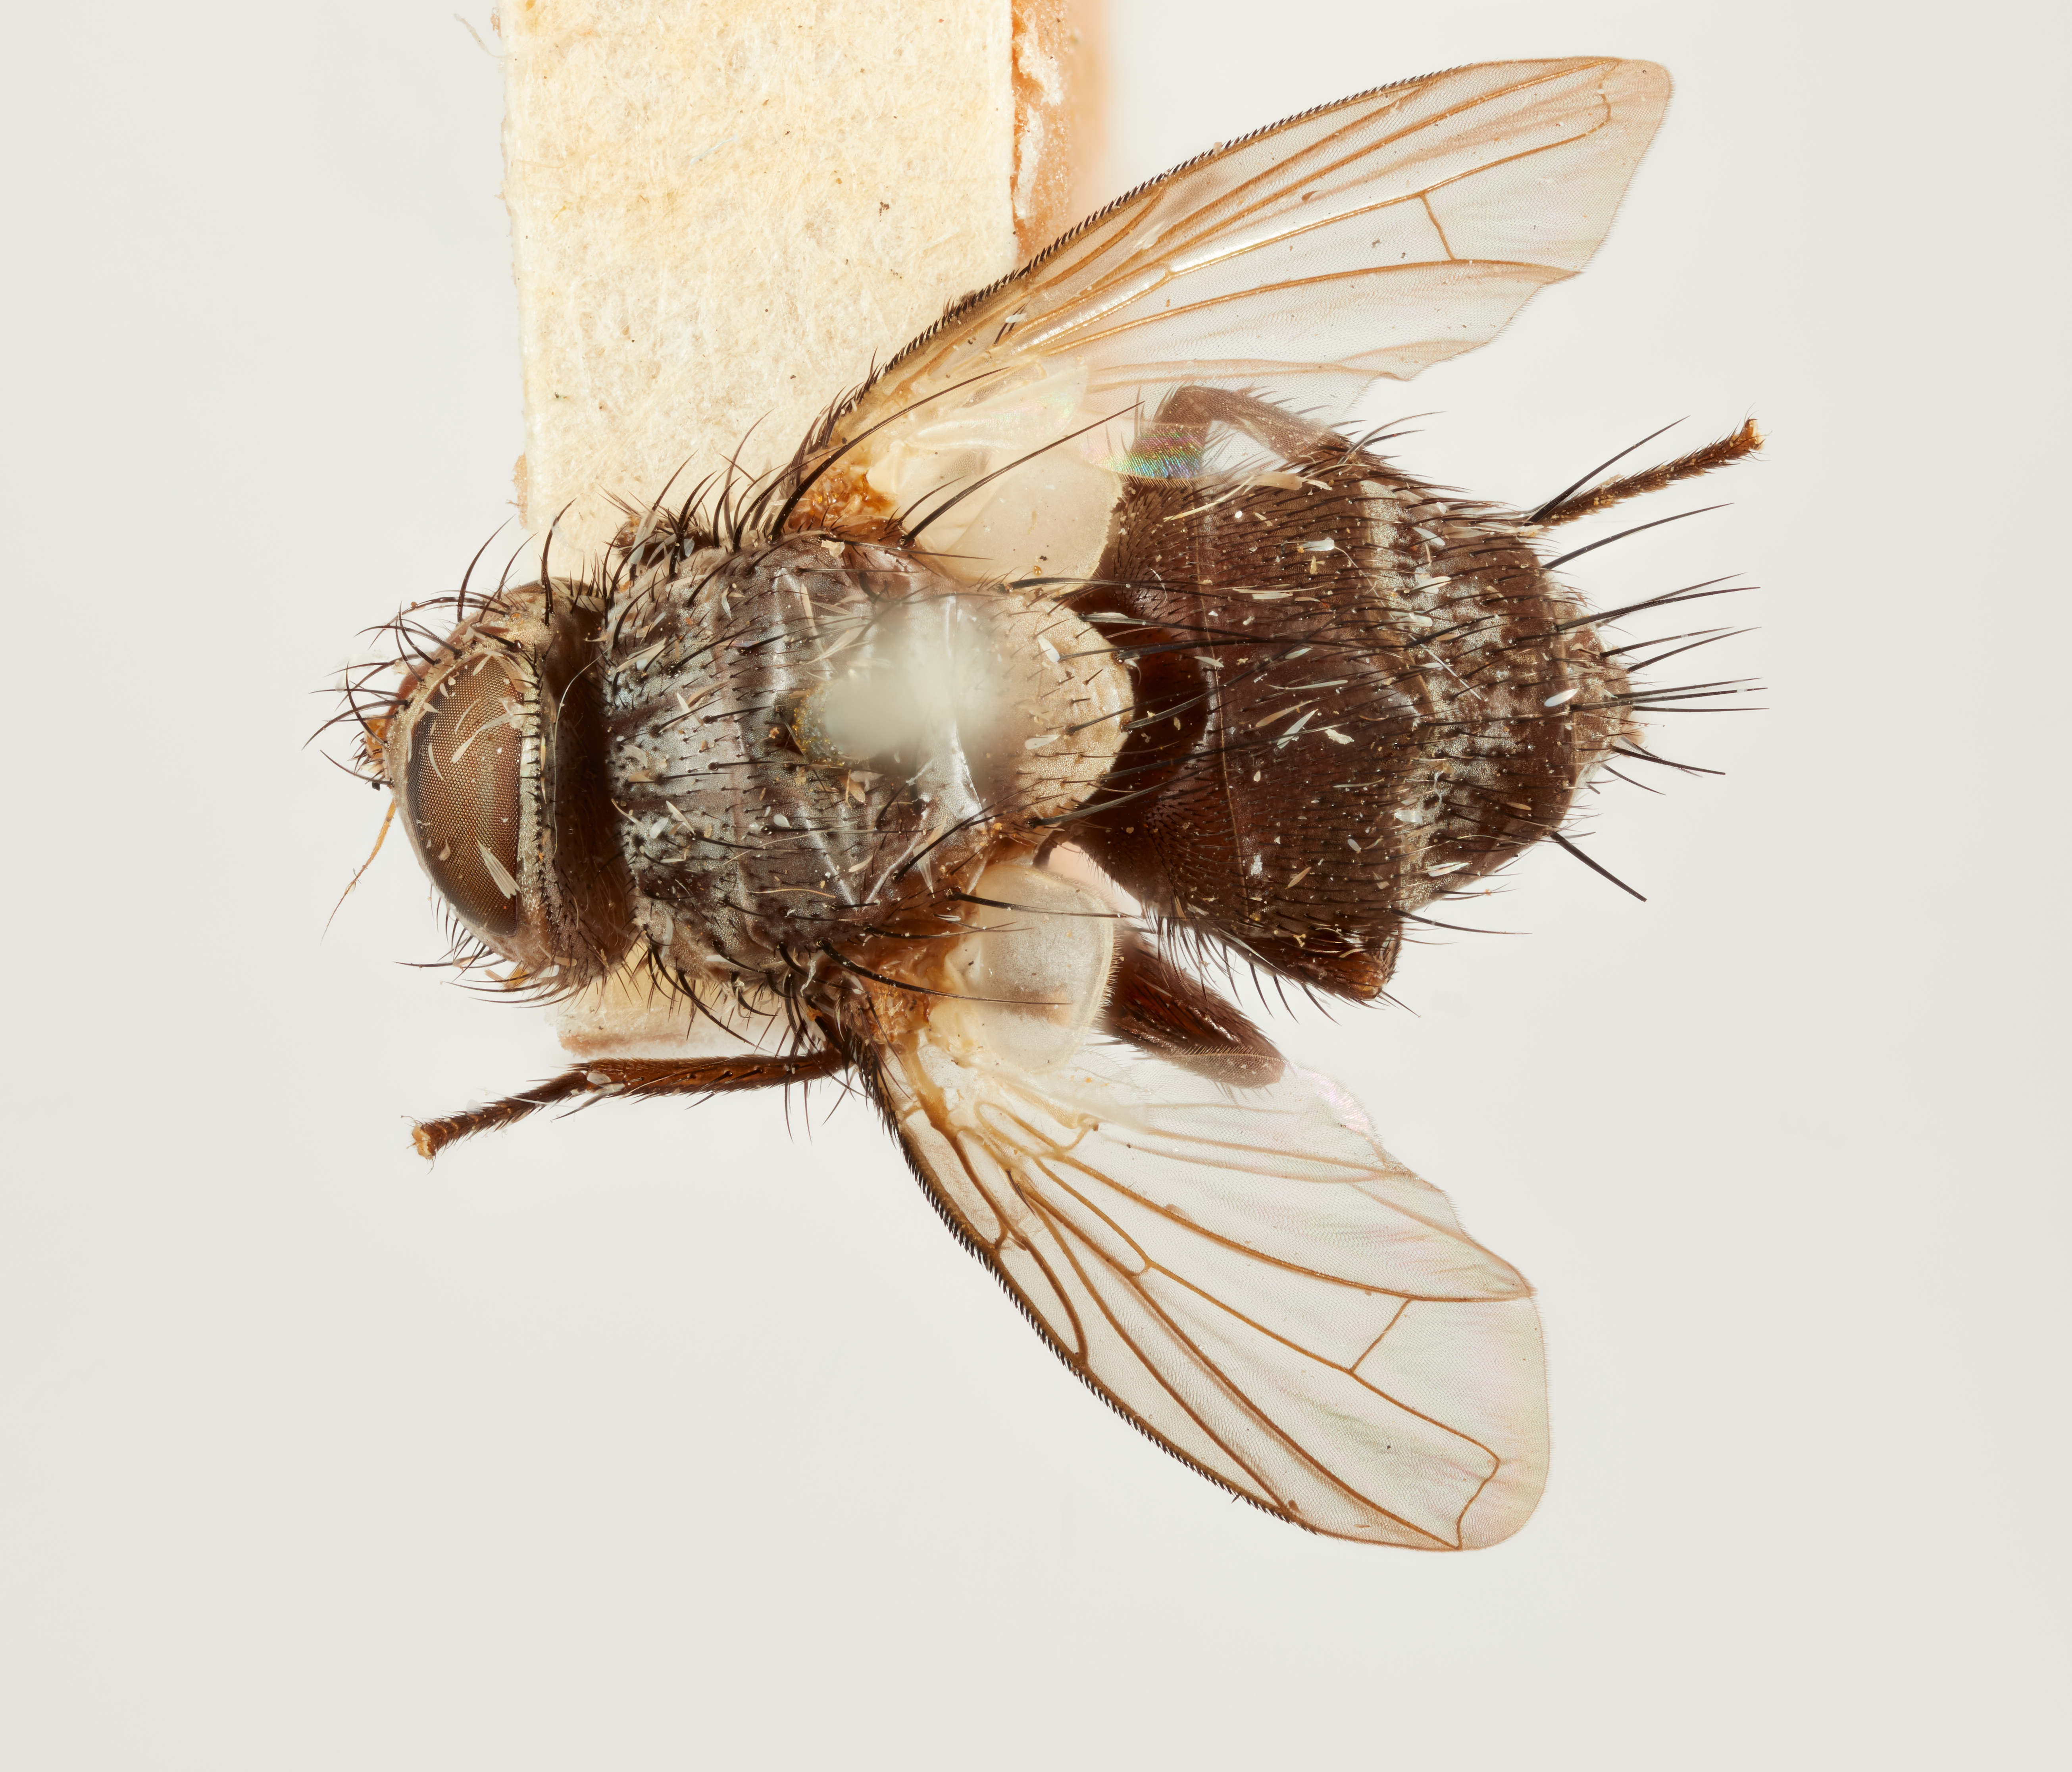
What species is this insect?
Atractocerops ceilanica
